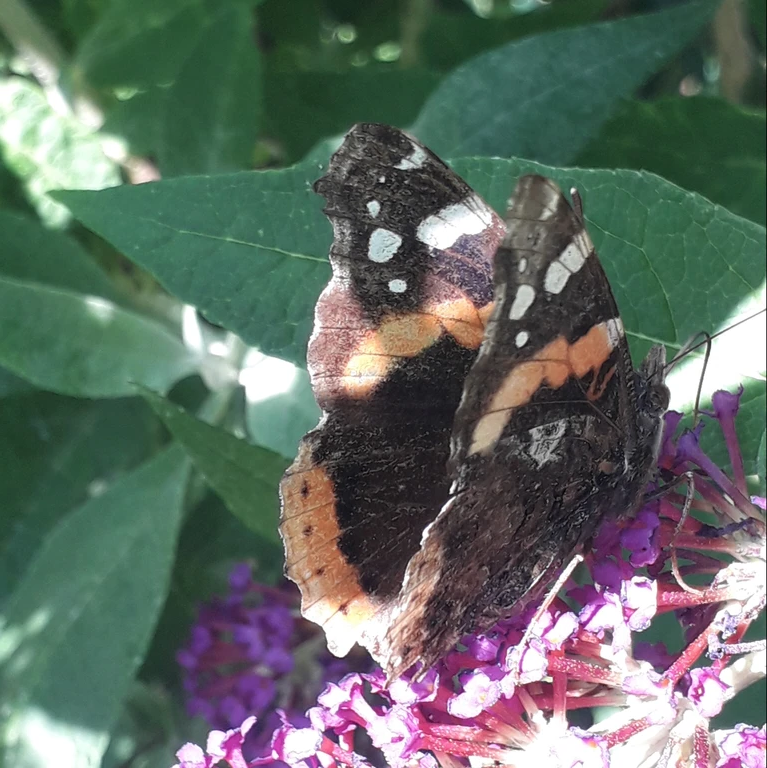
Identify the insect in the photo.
Vanessa atalanta
